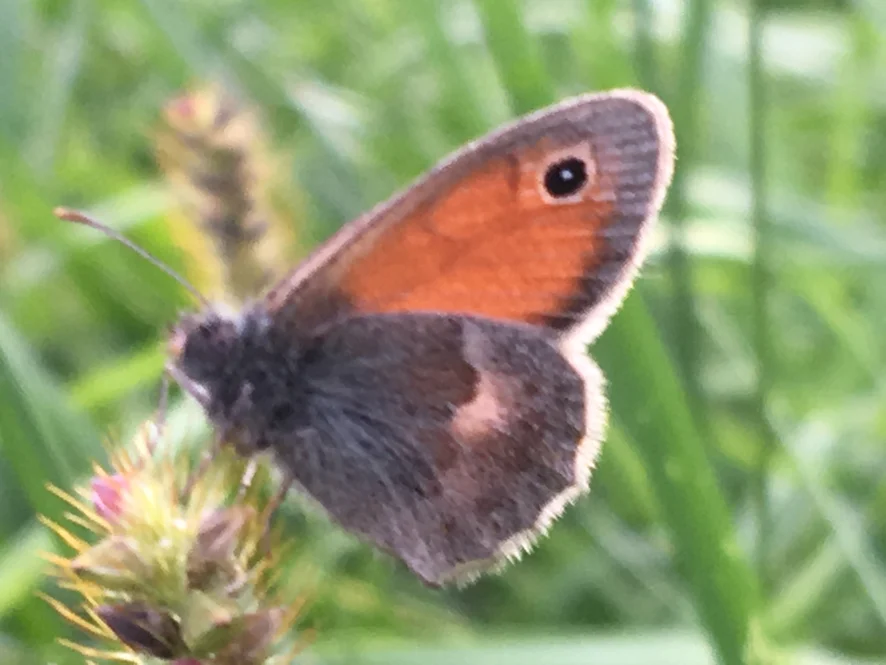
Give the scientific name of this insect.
Coenonympha pamphilus
